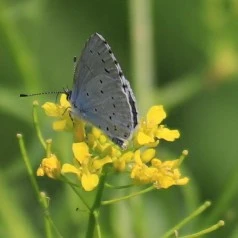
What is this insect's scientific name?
Celastrina argiolus
